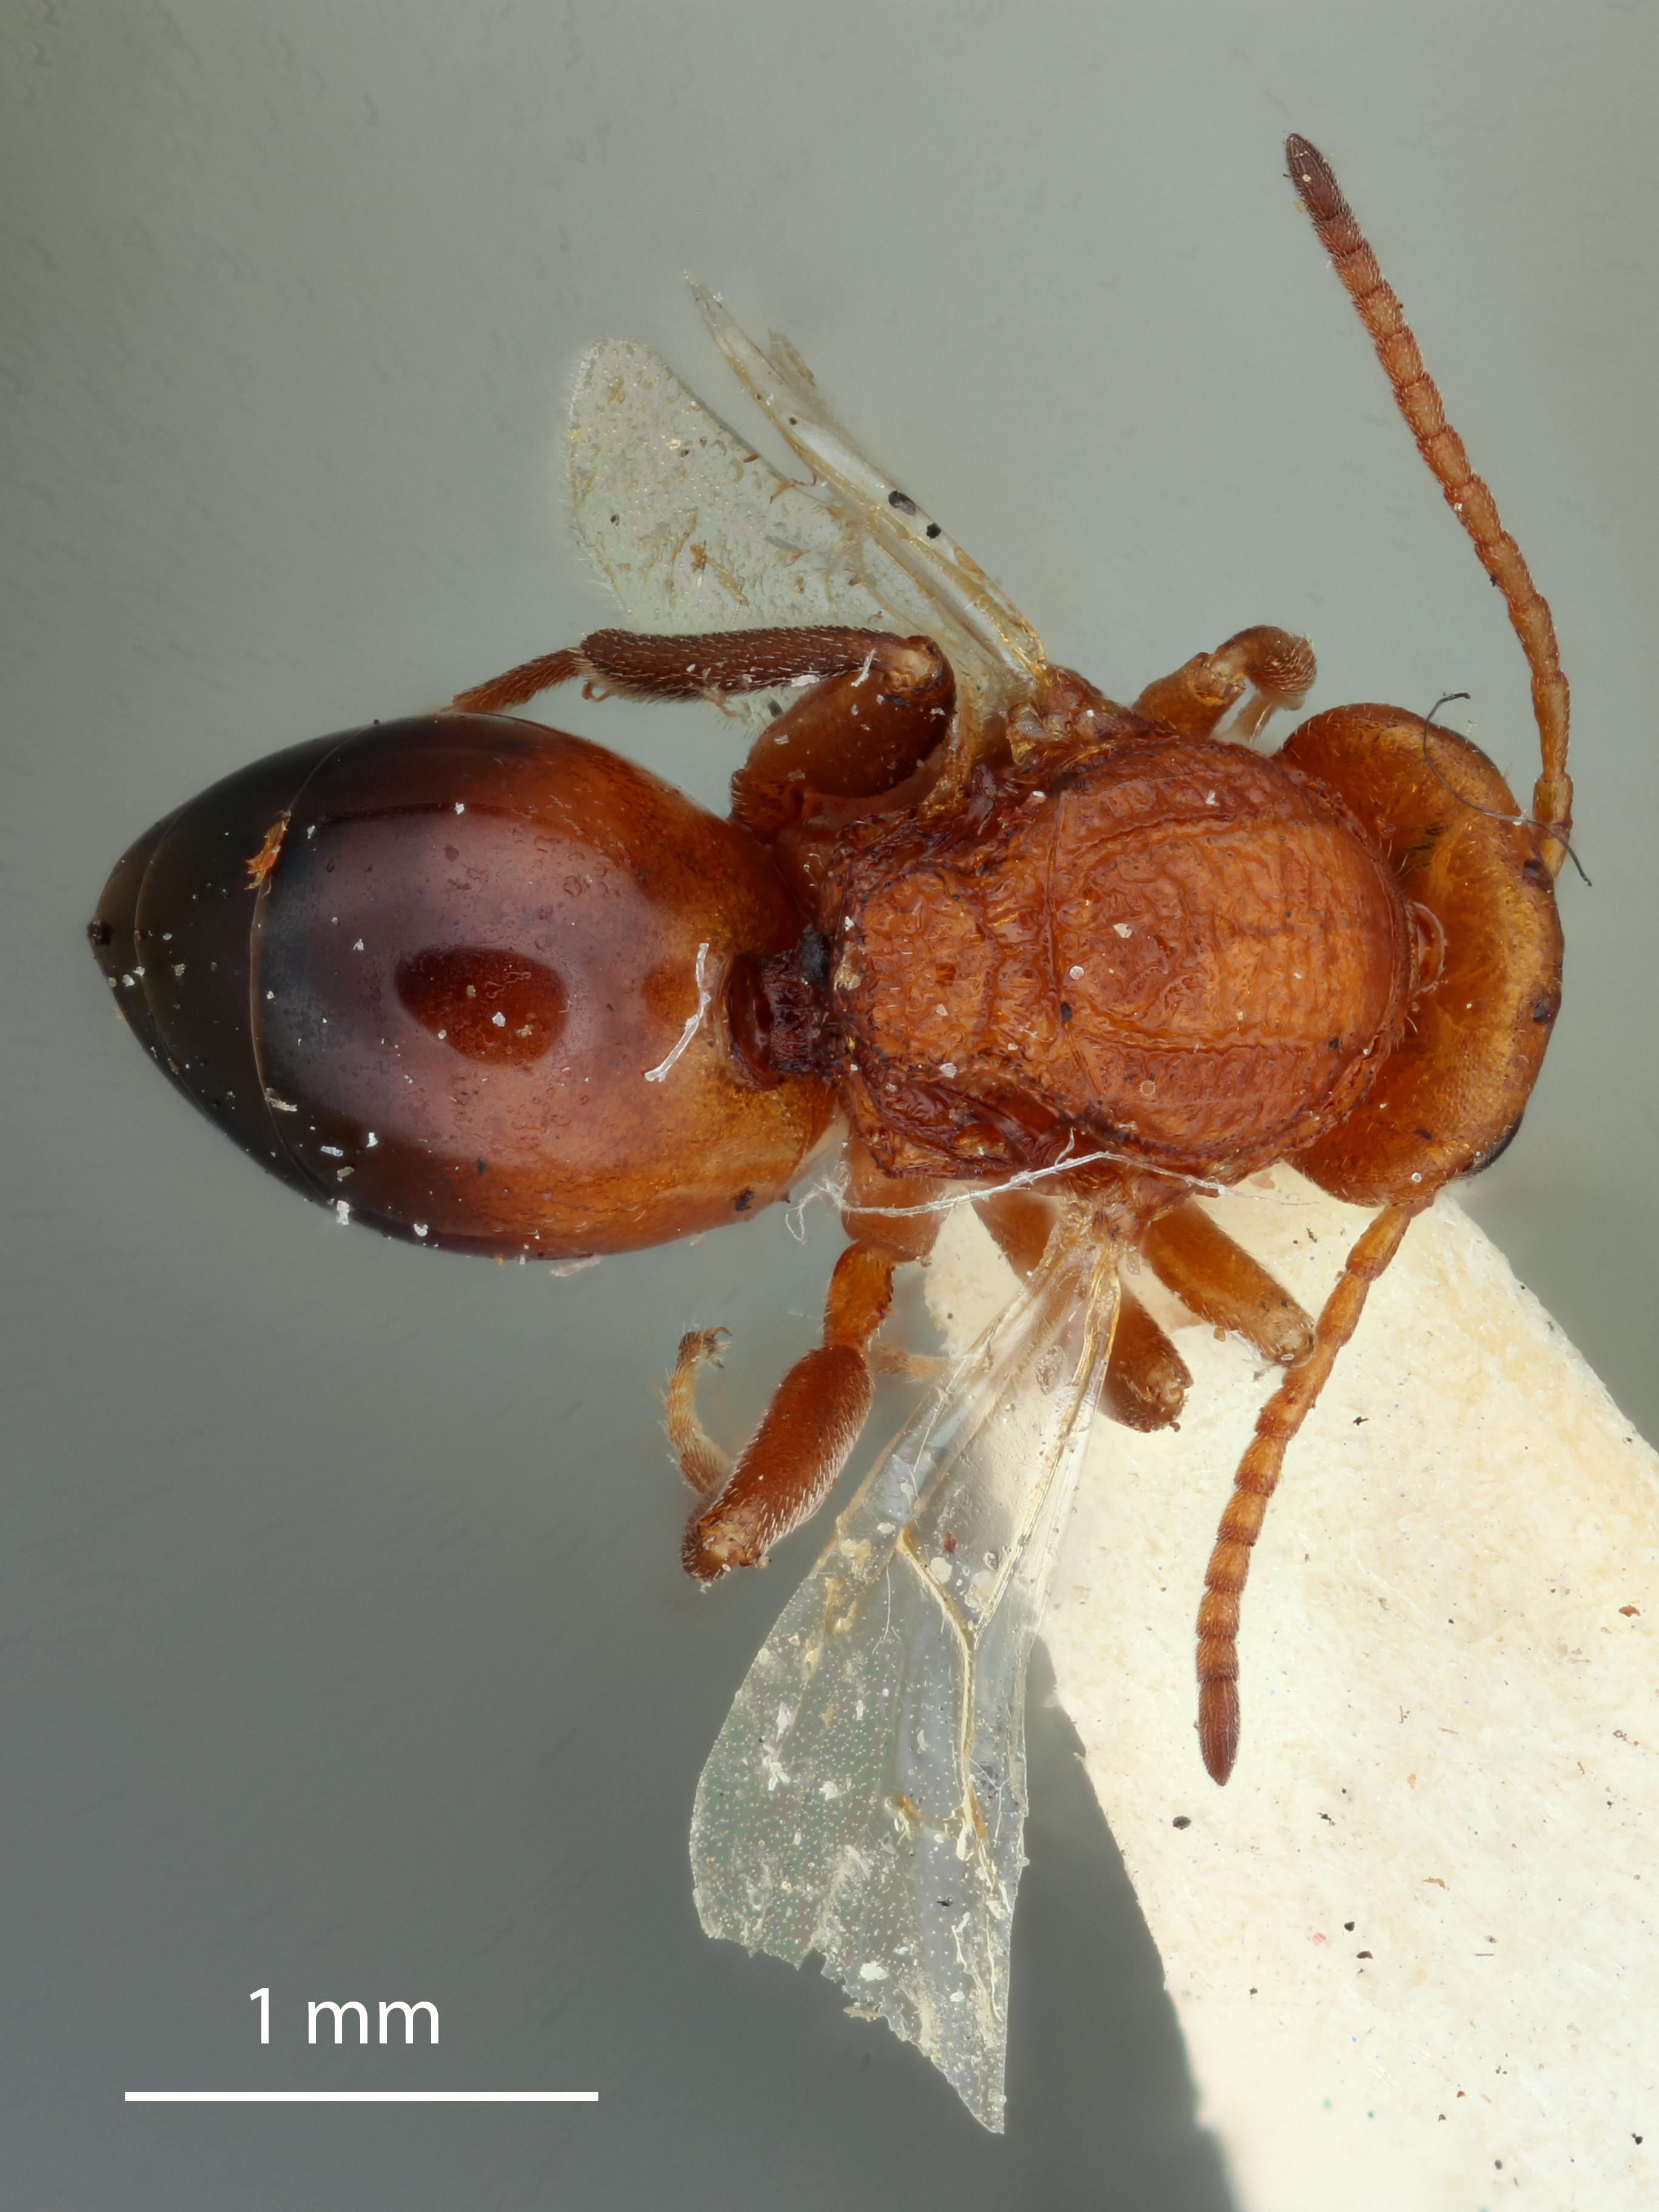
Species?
Callirhytis petrosa
